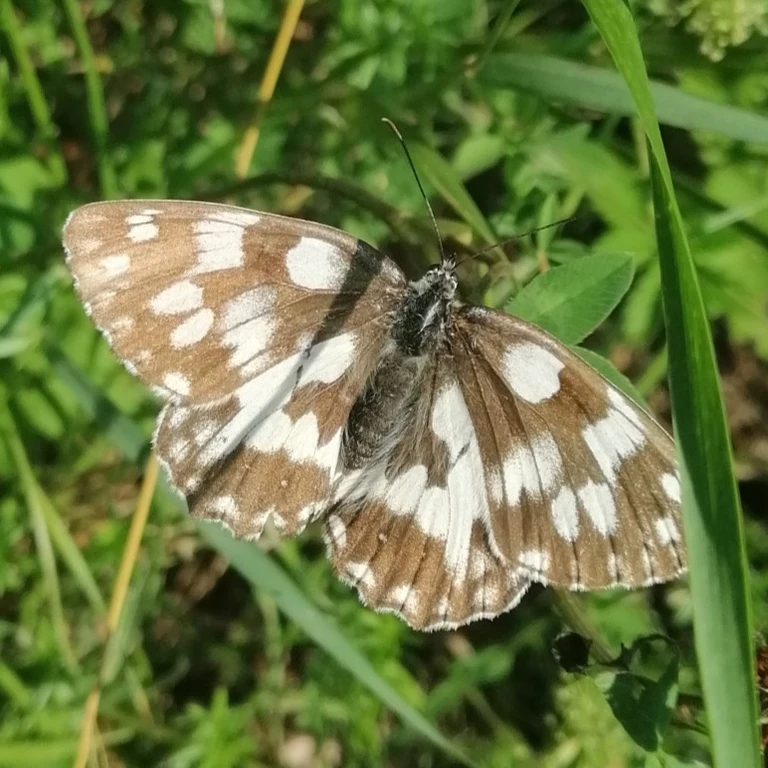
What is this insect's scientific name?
Melanargia galathea
